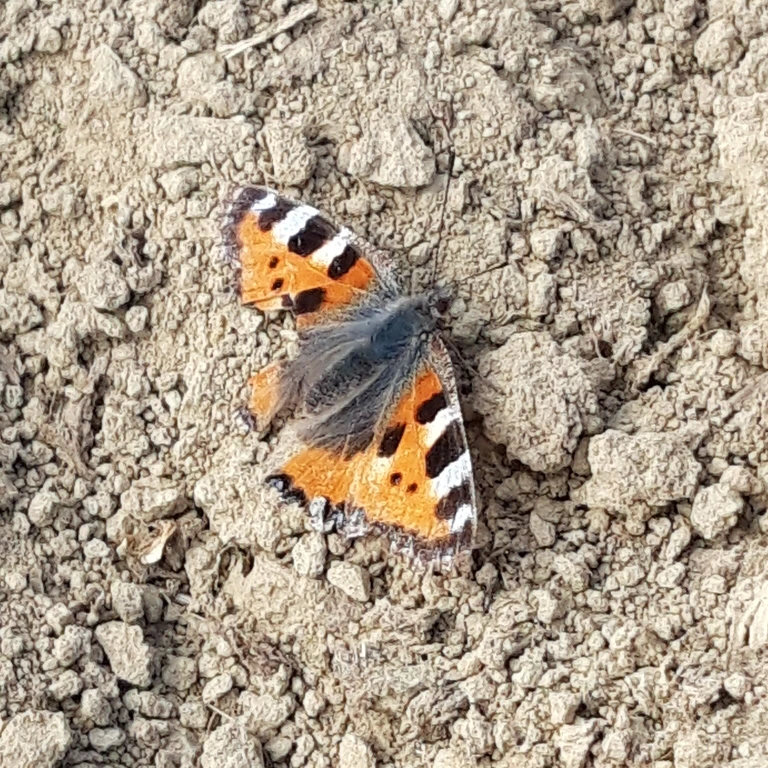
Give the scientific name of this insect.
Aglais urticae
